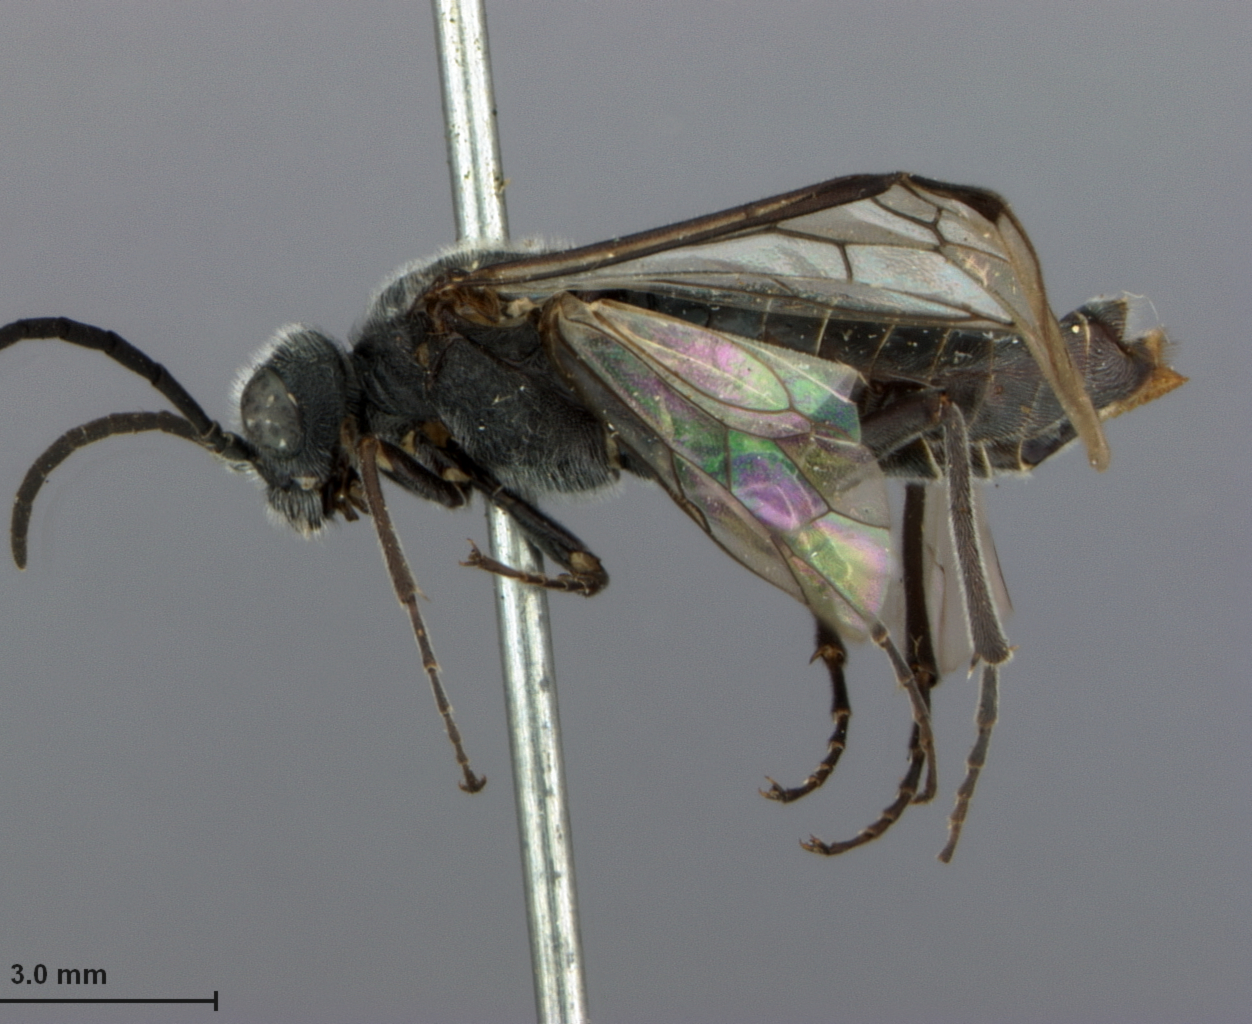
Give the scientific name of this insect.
Dolerus konowi
